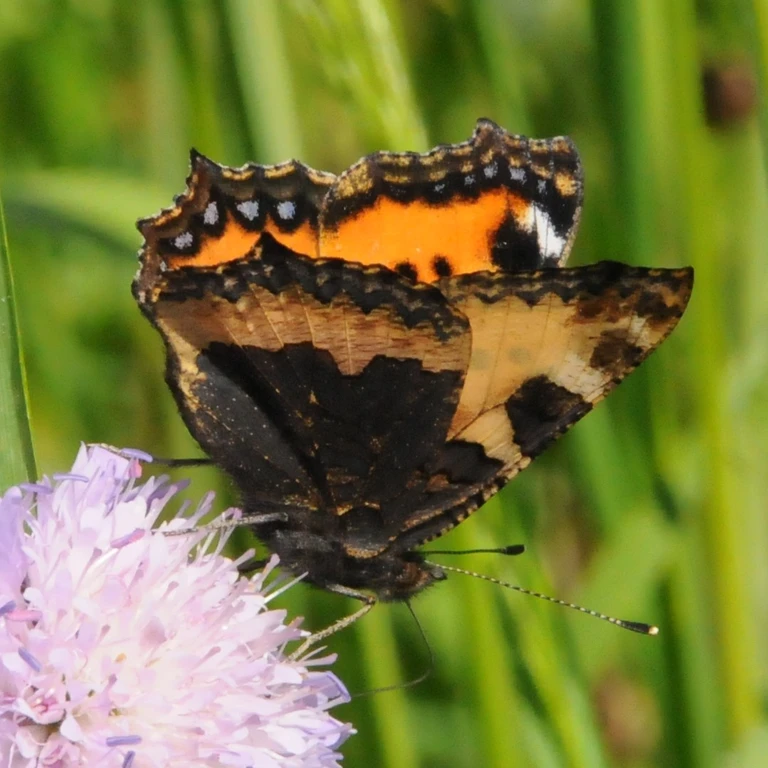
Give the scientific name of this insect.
Aglais urticae
